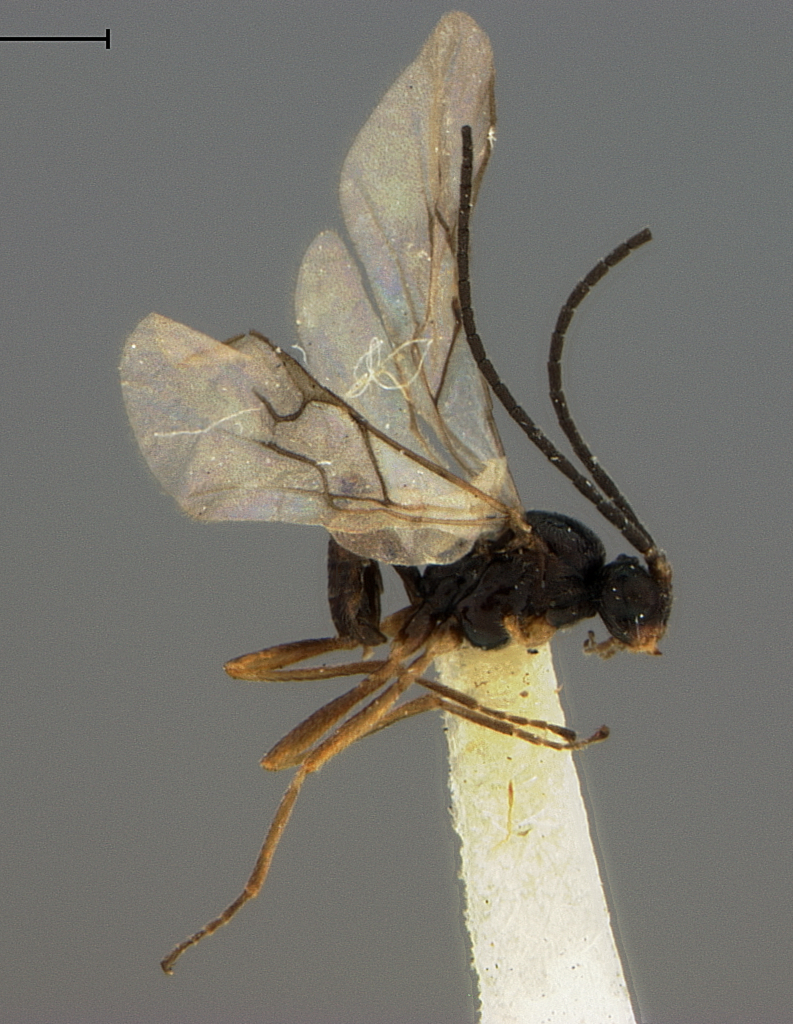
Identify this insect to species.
Aphidius atropetiolatus
